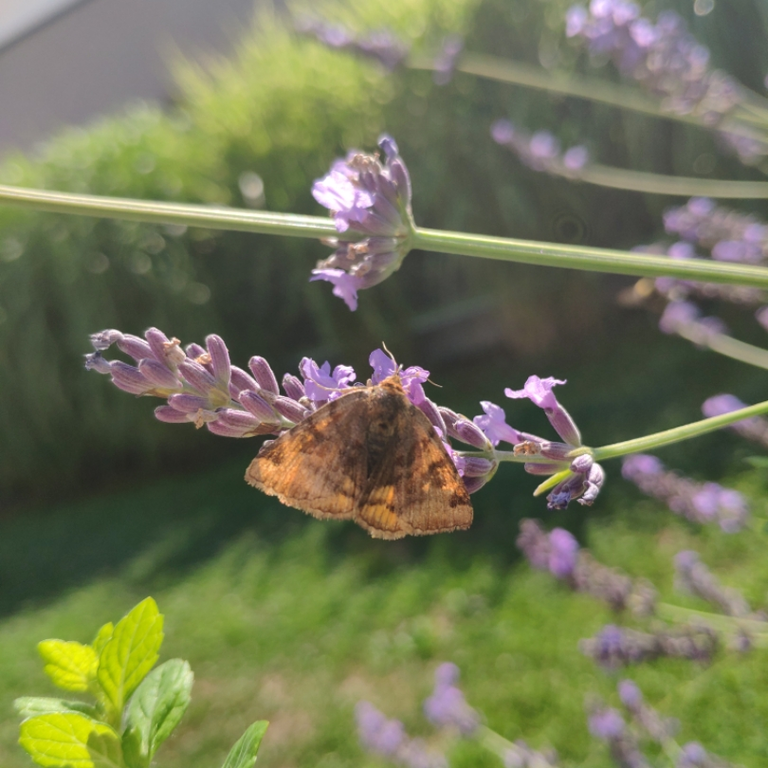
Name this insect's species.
Euclidia glyphica
